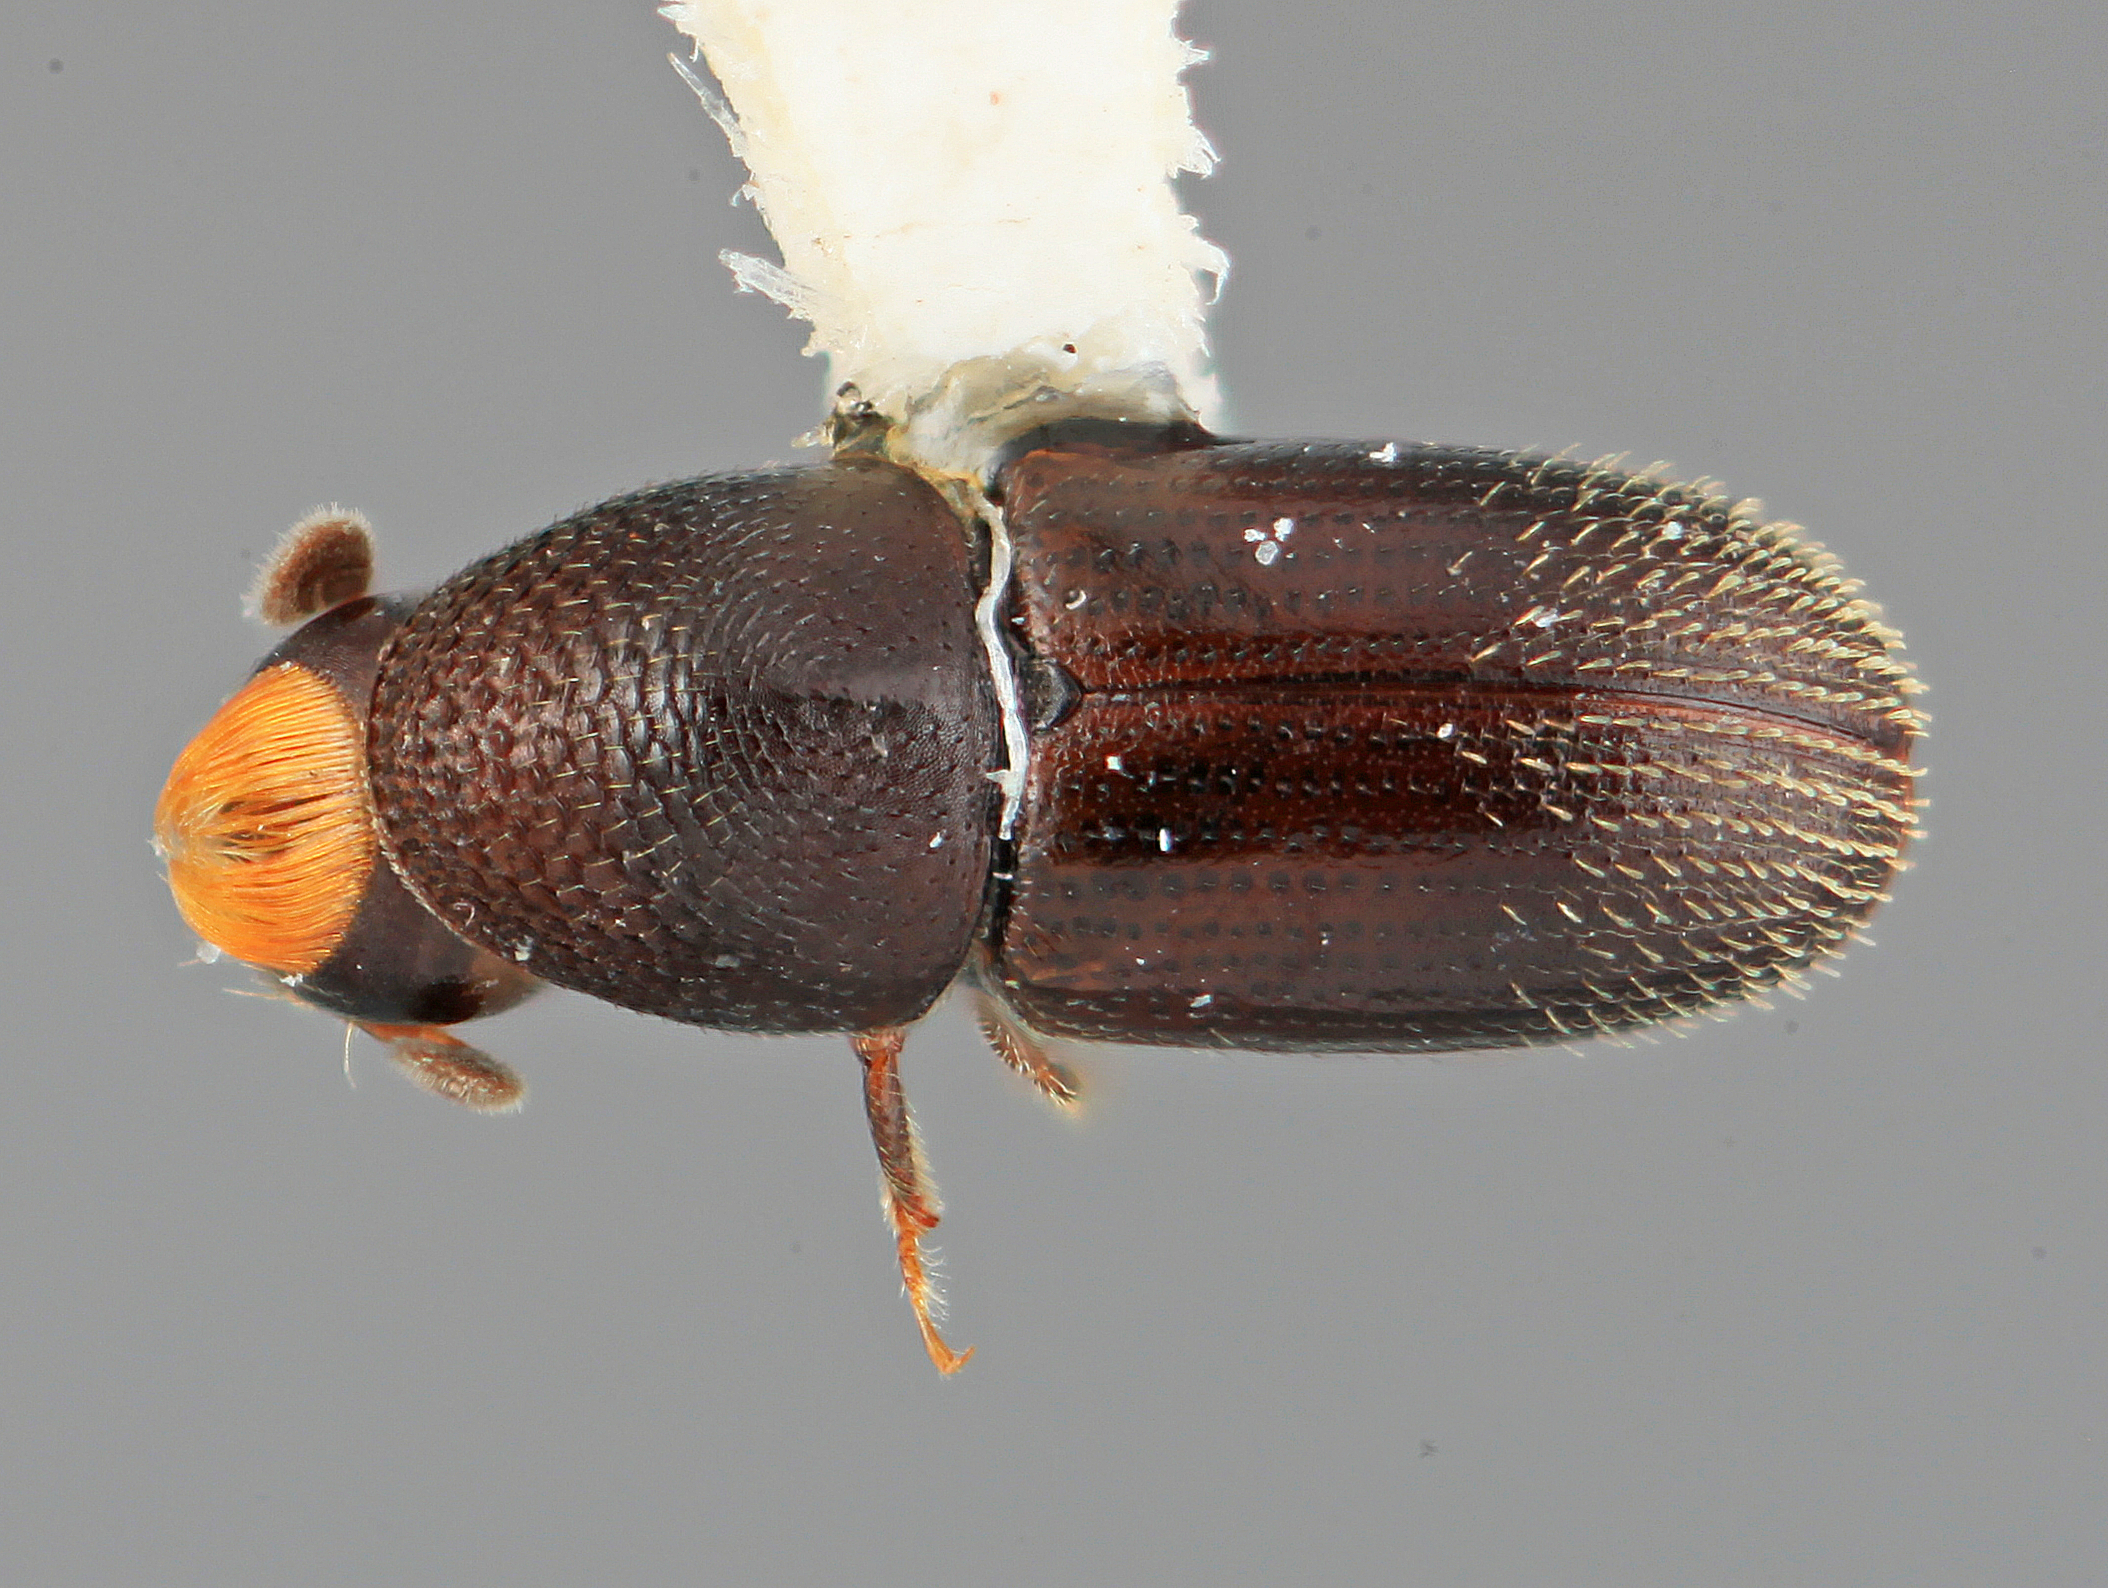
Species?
Araptus furvescens
